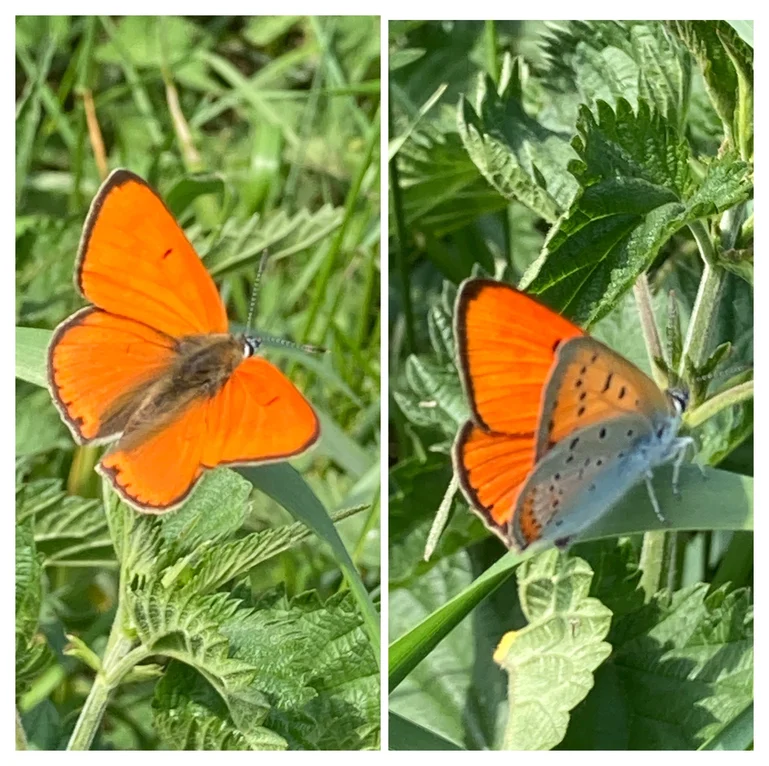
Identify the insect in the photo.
Lycaena dispar
